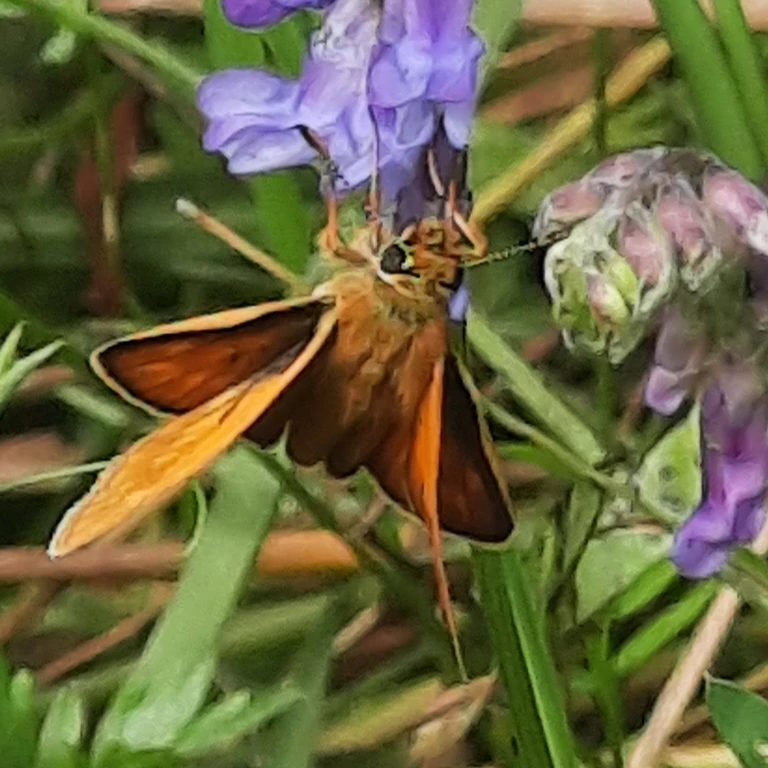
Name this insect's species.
Ochlodes sylvanus (also Ochlodes venata)
